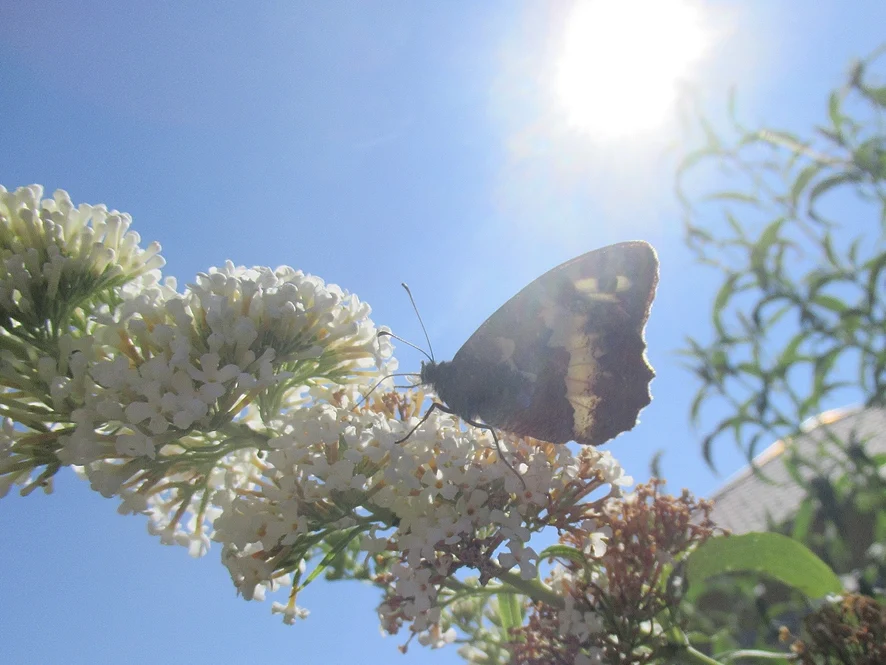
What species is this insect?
Brintesia circe
